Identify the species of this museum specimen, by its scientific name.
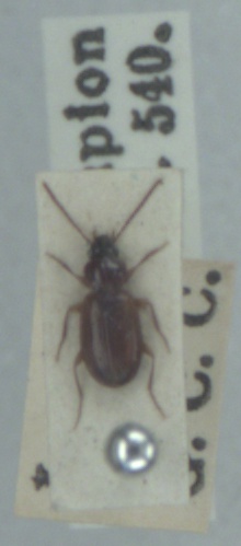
Trechus quadristriatus
